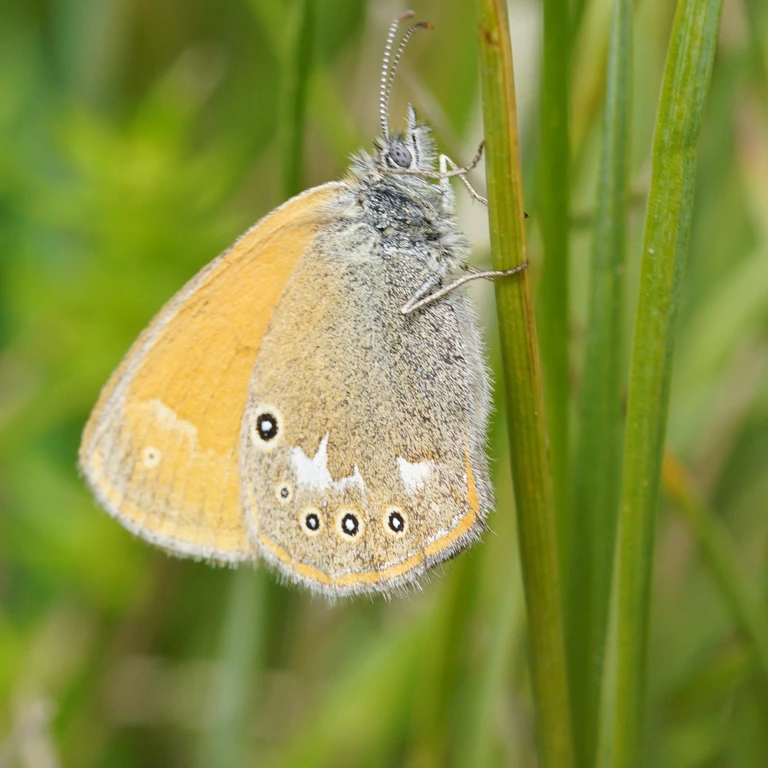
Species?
Coenonympha glycerion (also Coenonympha iphis)
